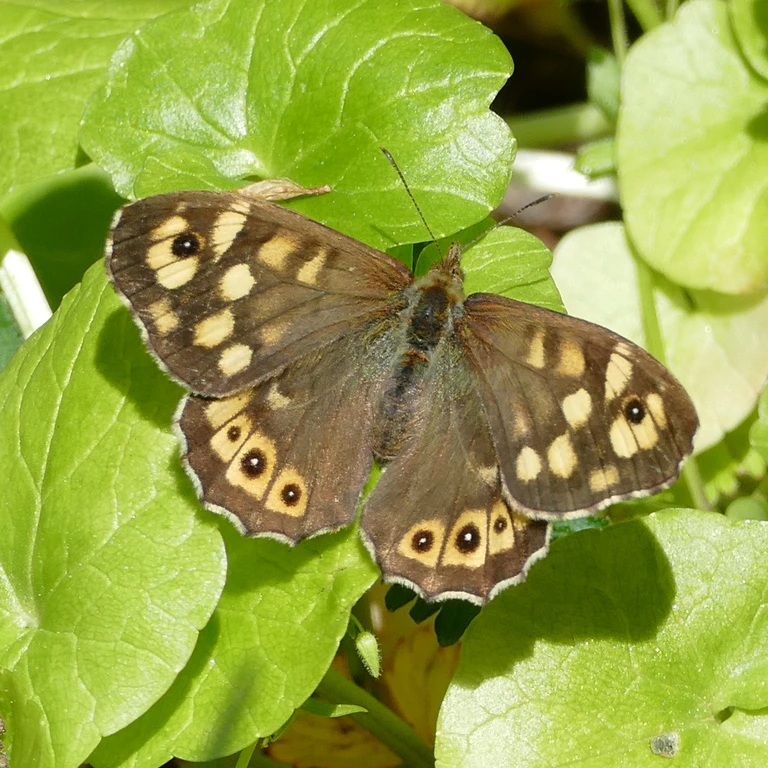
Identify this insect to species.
Pararge aegeria
